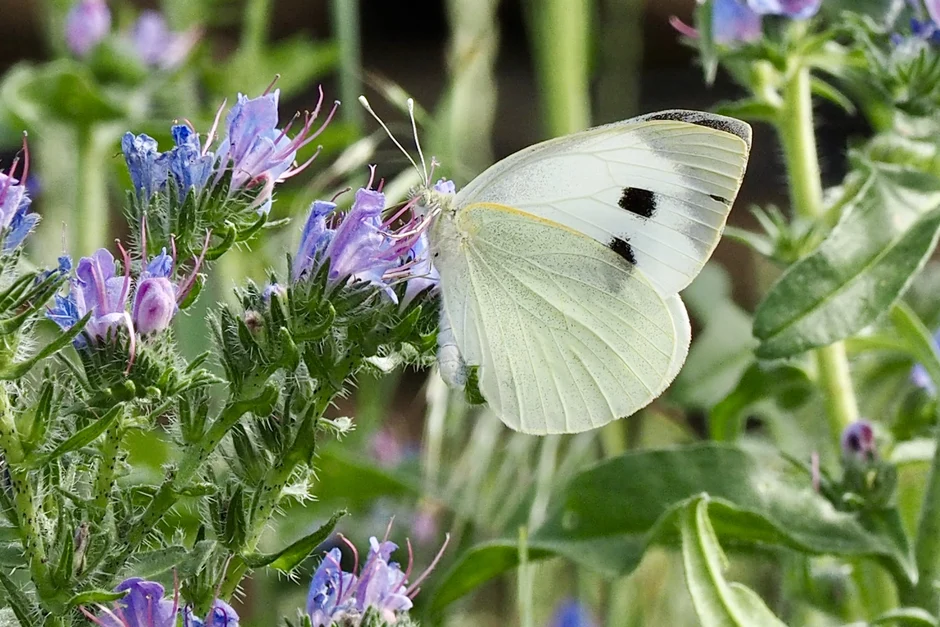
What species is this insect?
Pieris brassicae
